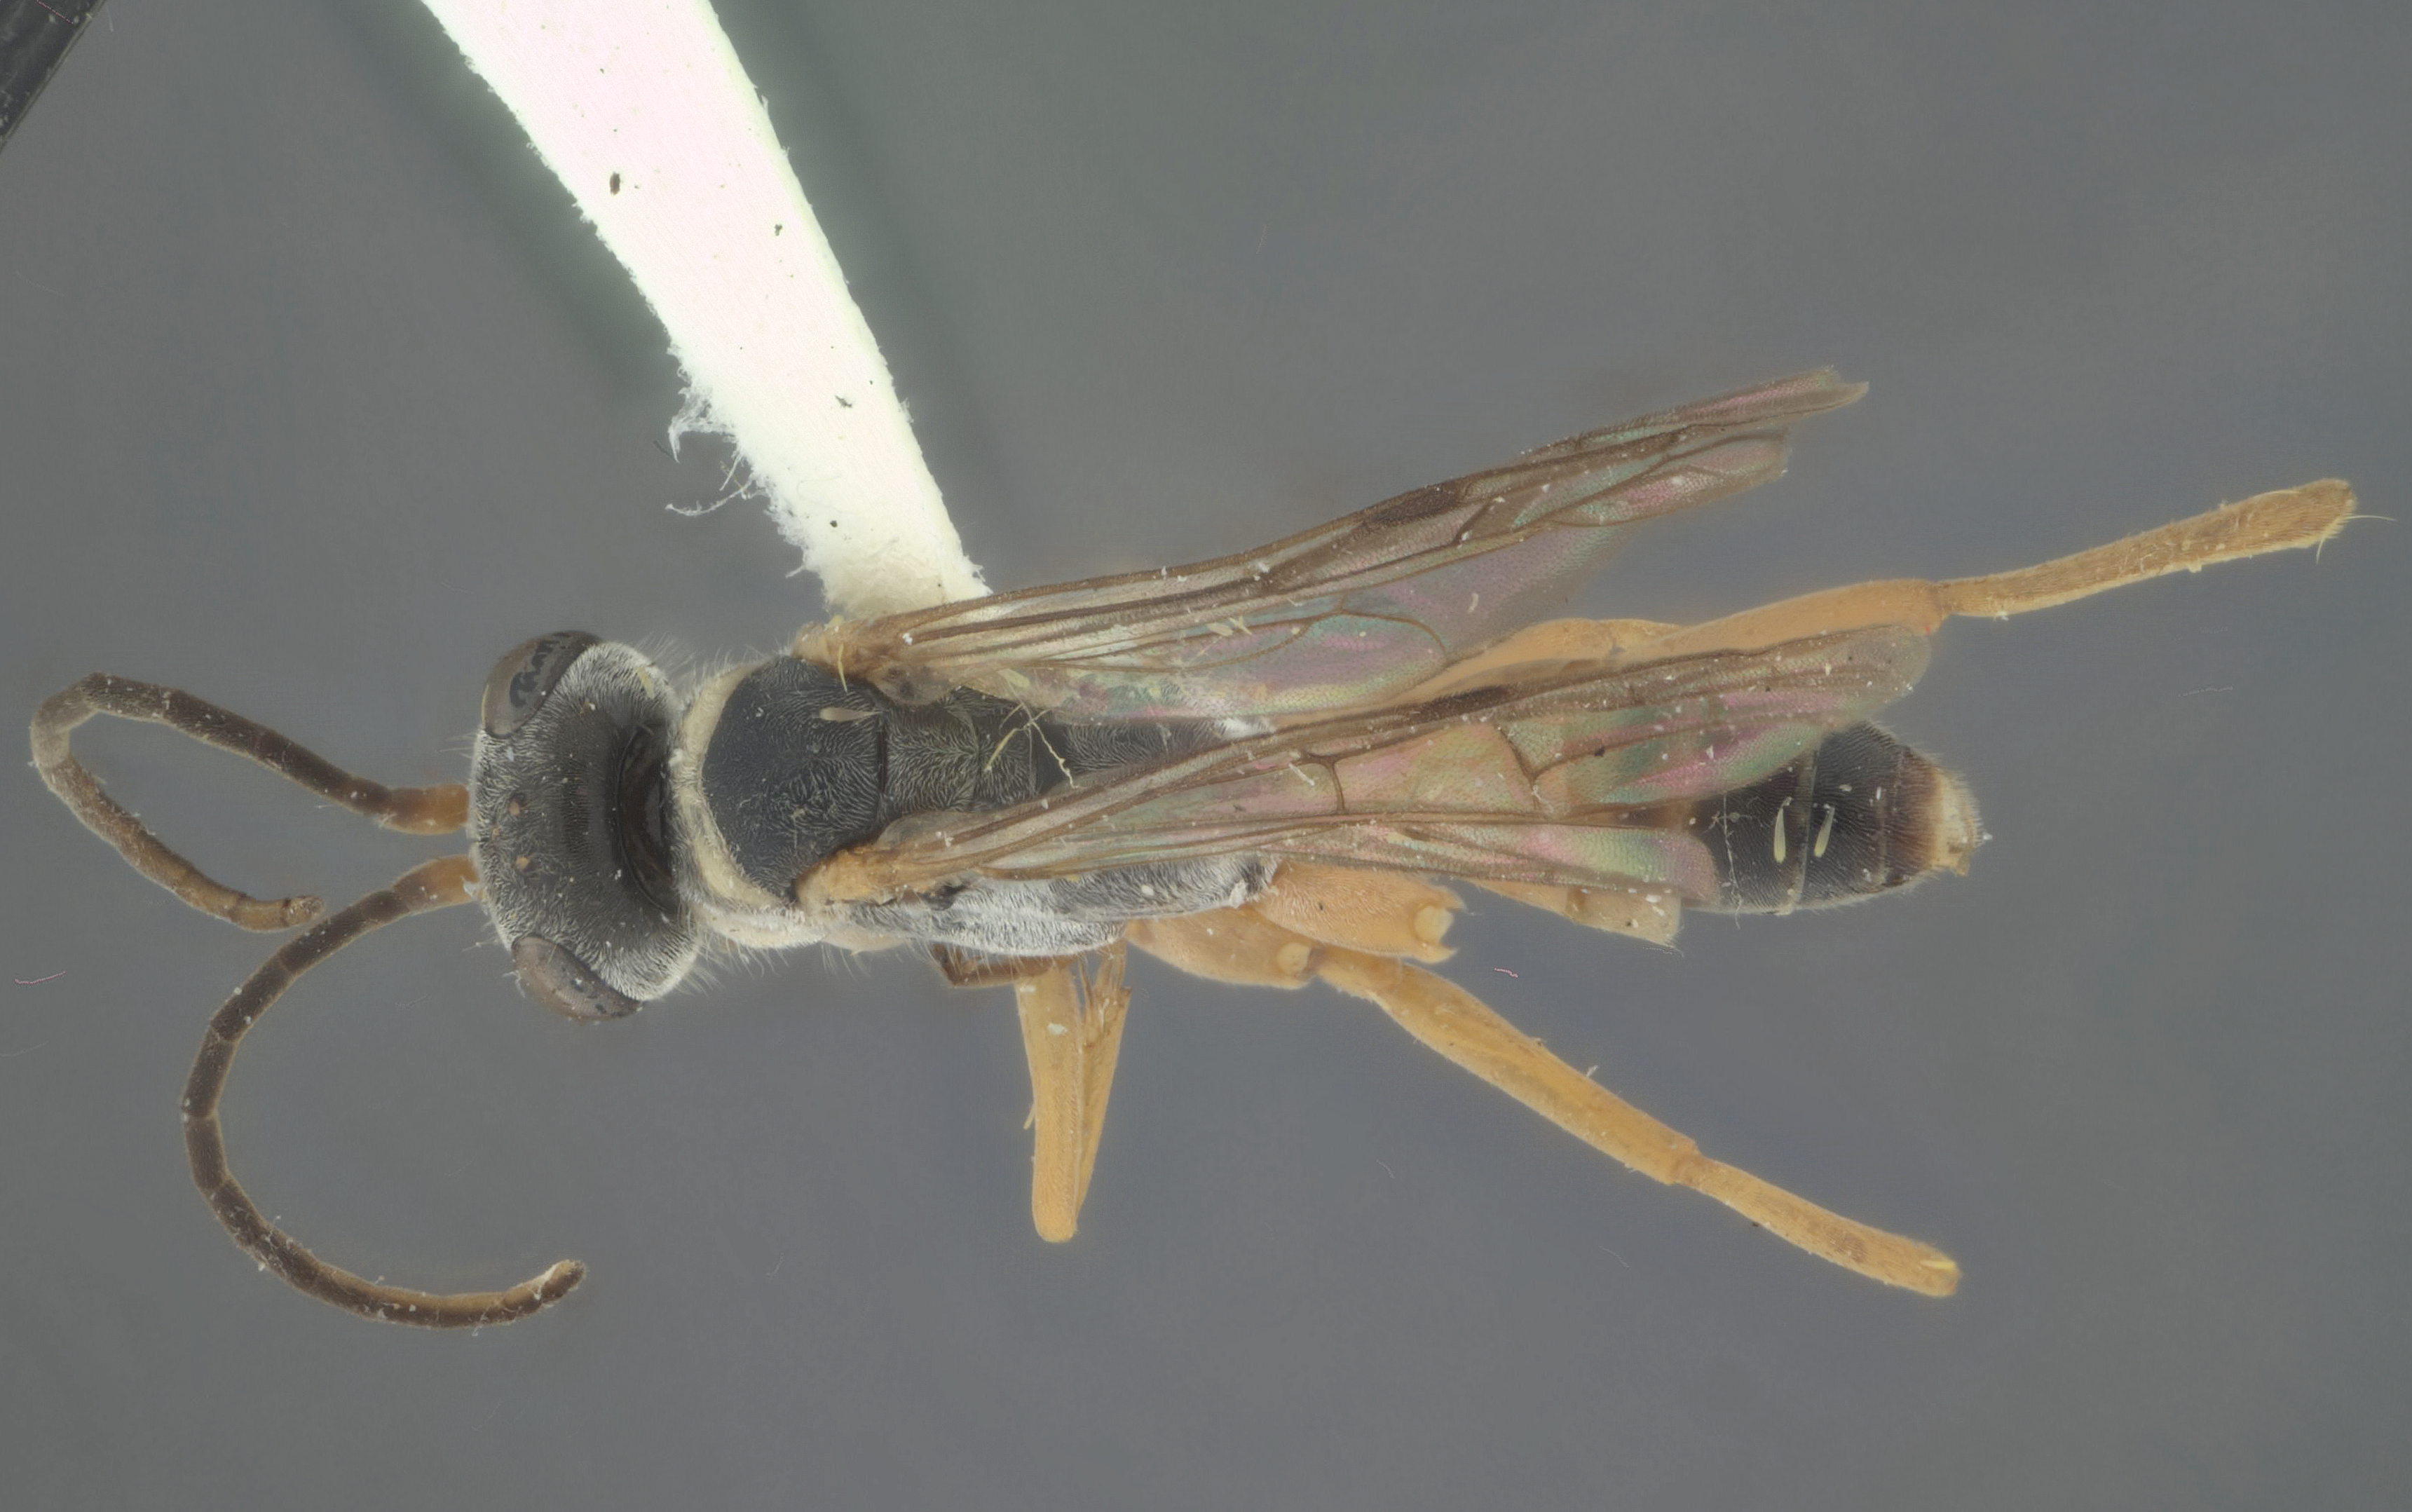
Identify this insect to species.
Auplopus semirufus
